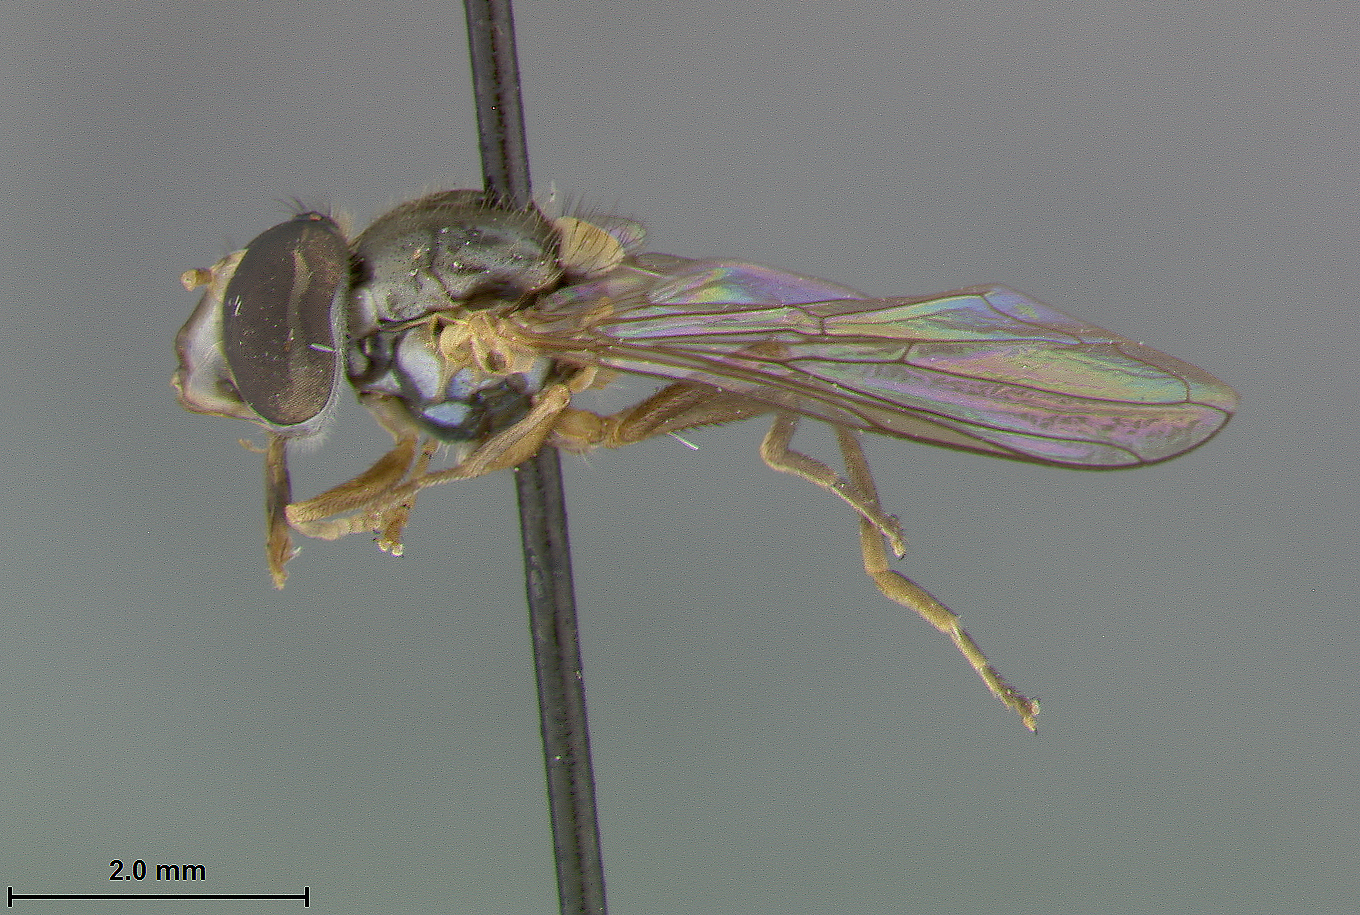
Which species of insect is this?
Sphaerophoria bifurcata
